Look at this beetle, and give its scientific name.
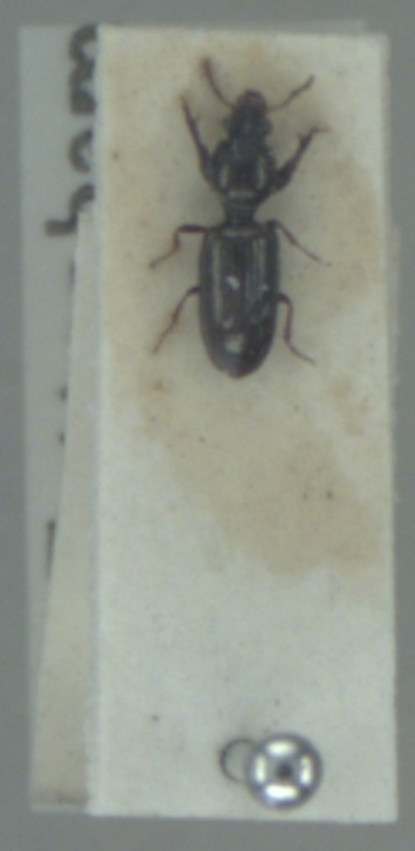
Dyschirius politus
